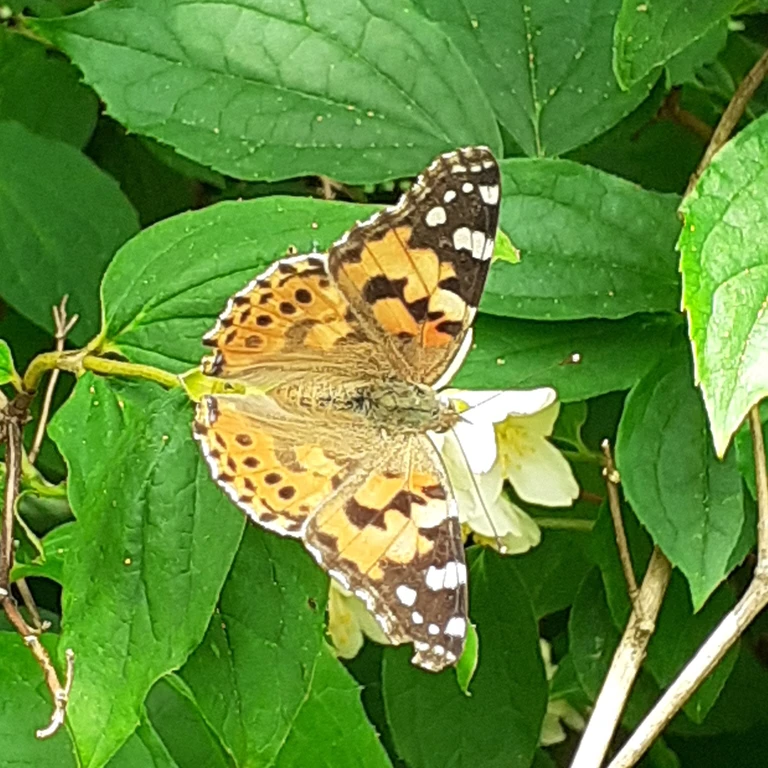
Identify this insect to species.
Vanessa cardui
